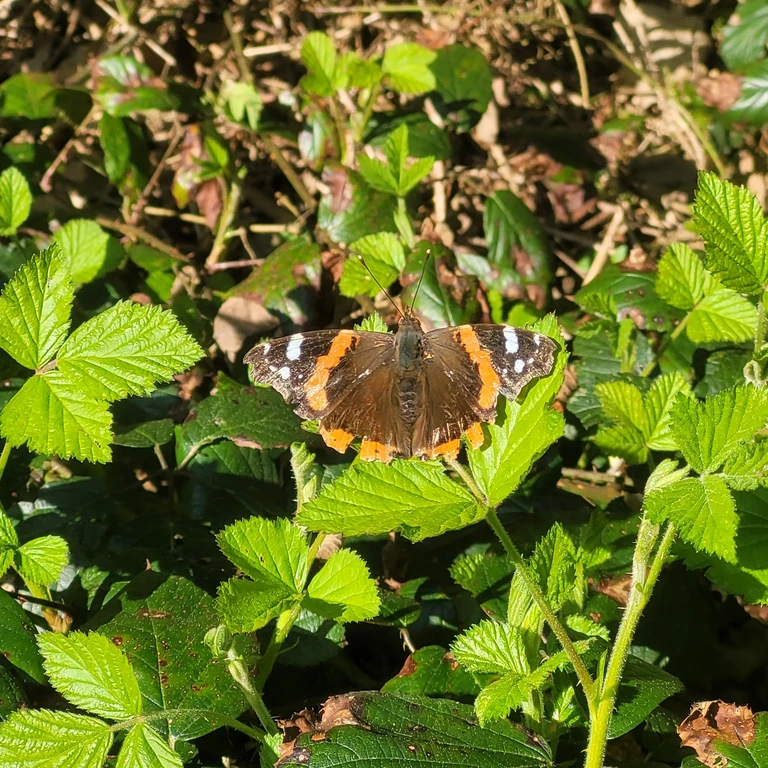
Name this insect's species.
Vanessa atalanta
